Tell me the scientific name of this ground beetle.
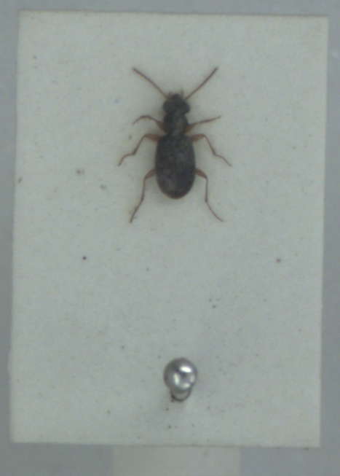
Asaphidion curtum
